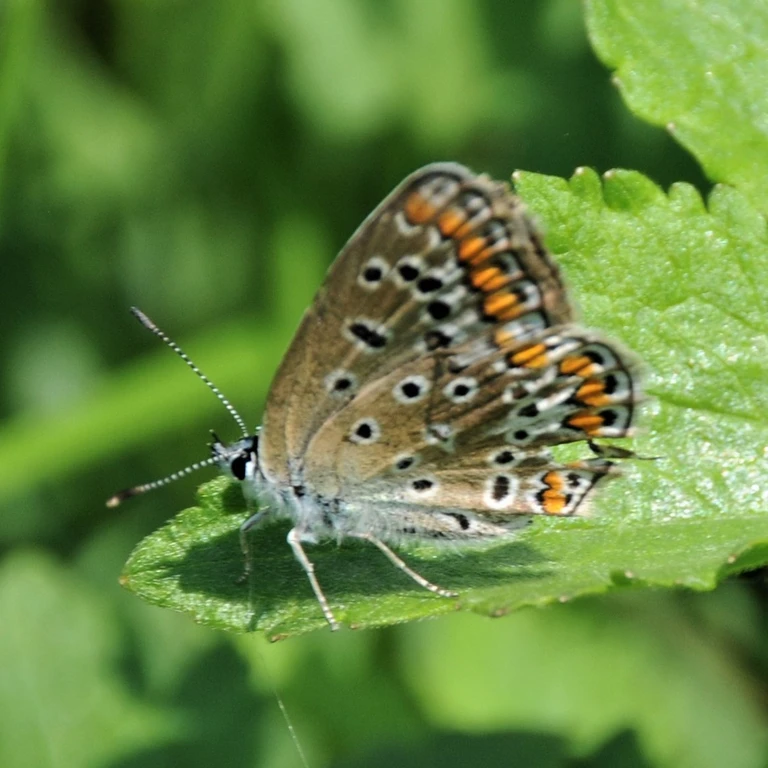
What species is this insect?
Polyommatus icarus
